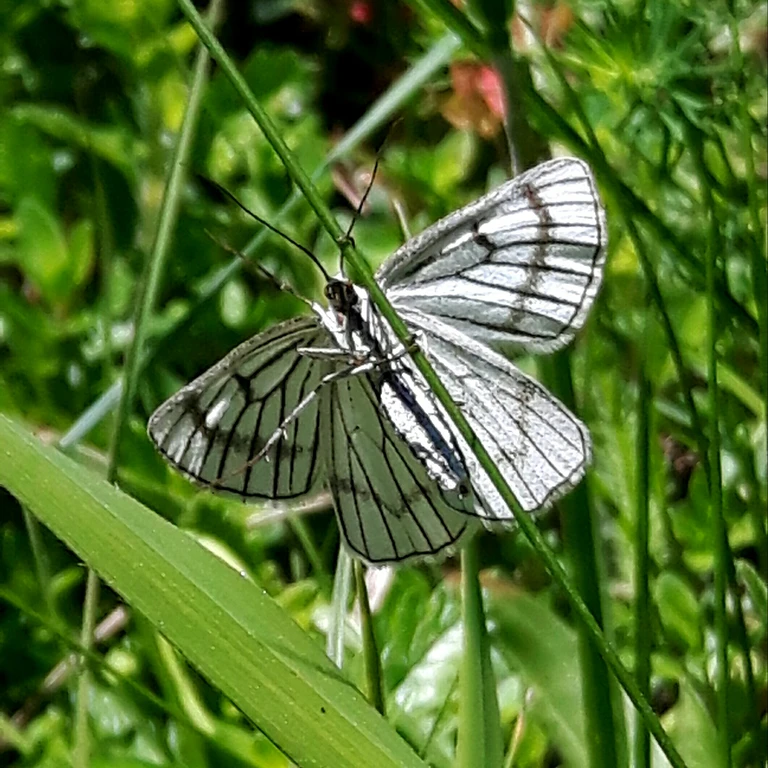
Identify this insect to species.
Siona lineata
